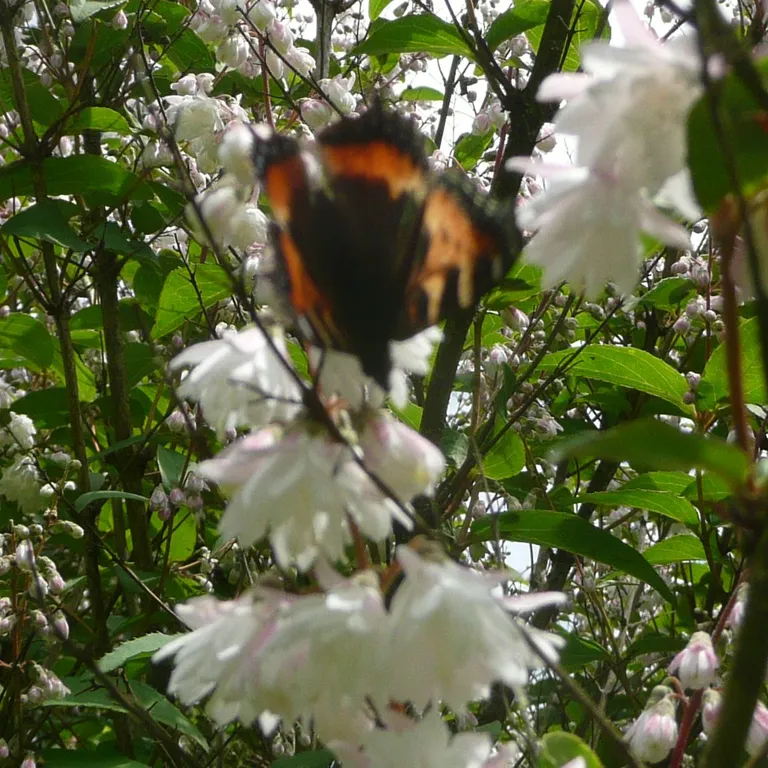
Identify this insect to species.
Aglais urticae
